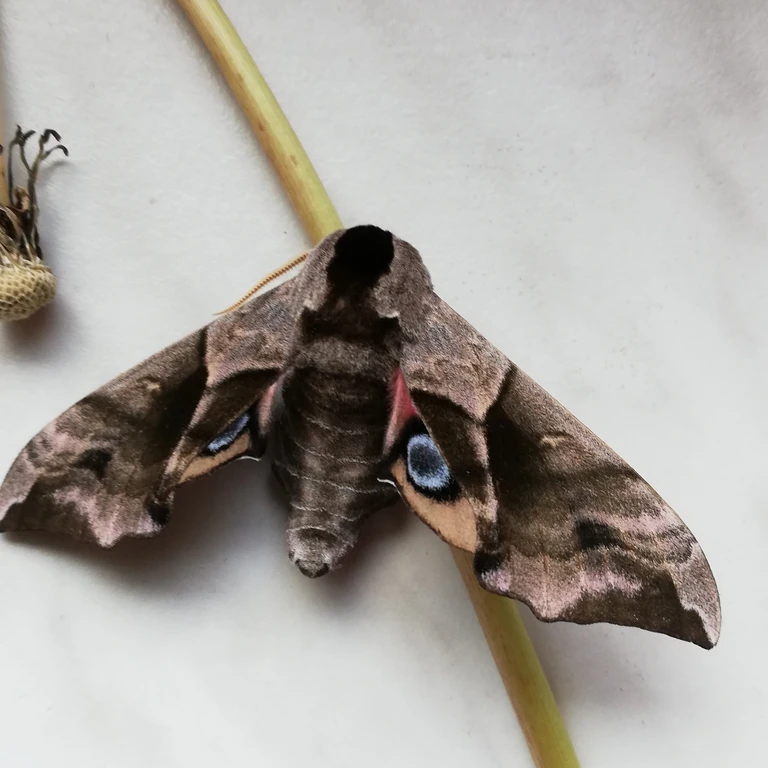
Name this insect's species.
Smerinthus ocellata
